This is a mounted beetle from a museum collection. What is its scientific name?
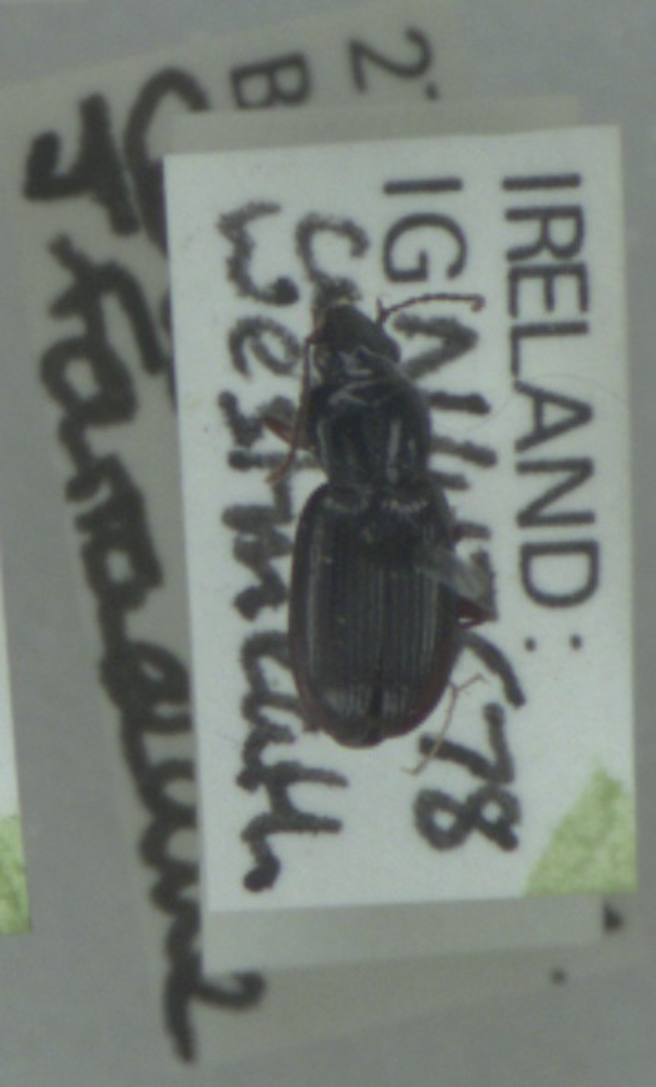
Pterostichus strenuus
